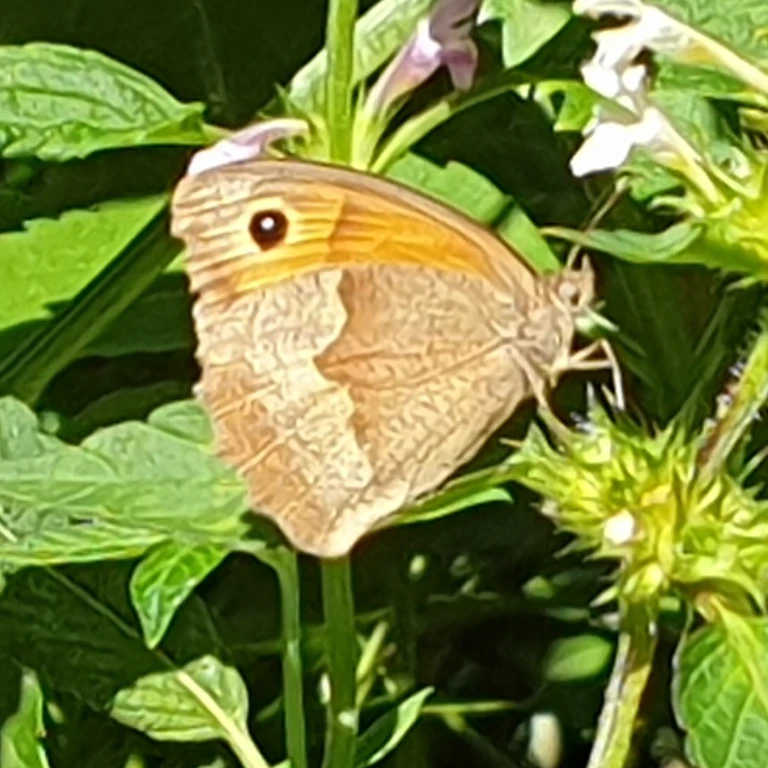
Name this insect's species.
Maniola jurtina
